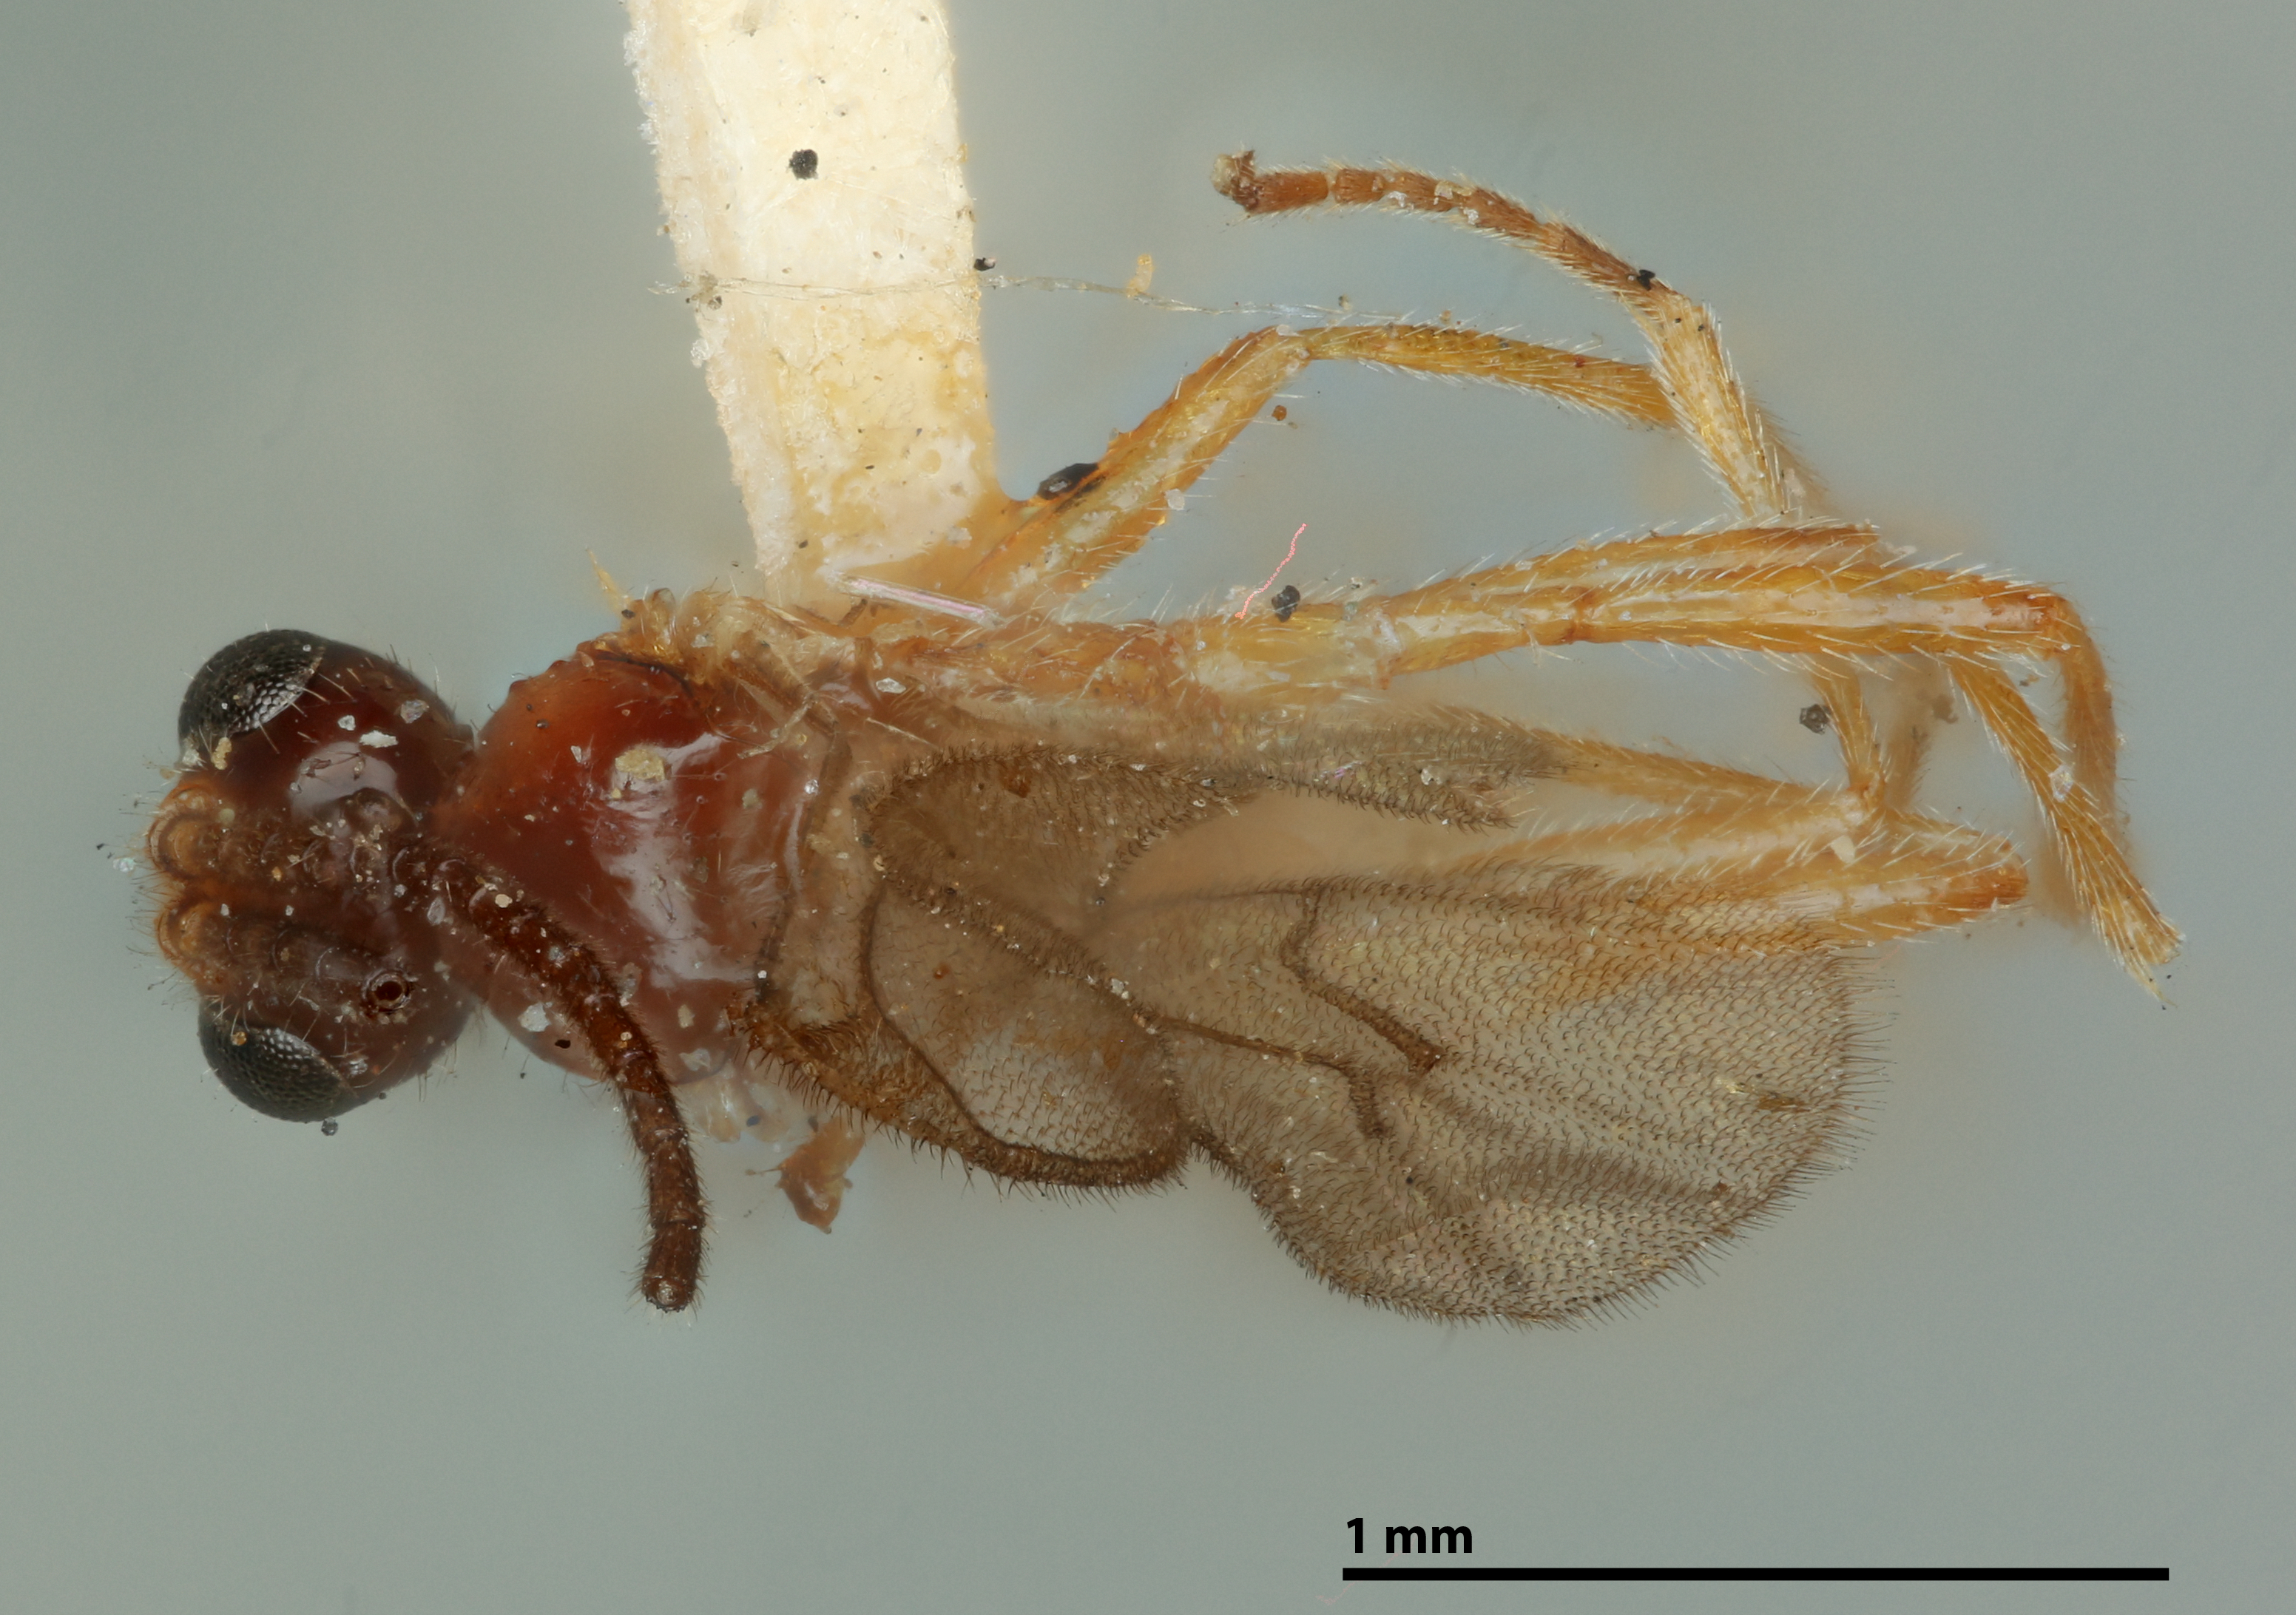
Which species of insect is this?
Aphidius nigriceps
